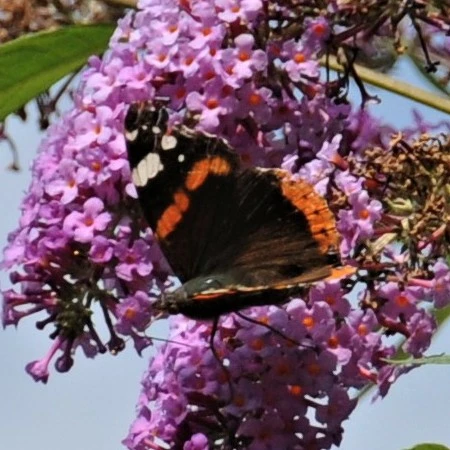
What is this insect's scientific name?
Vanessa atalanta
